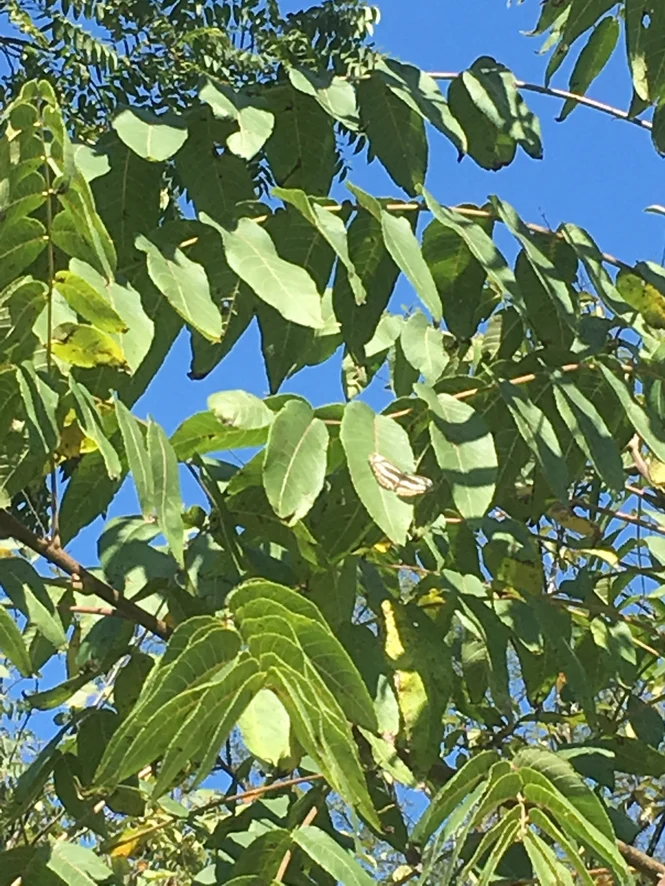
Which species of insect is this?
Neptis sappho
